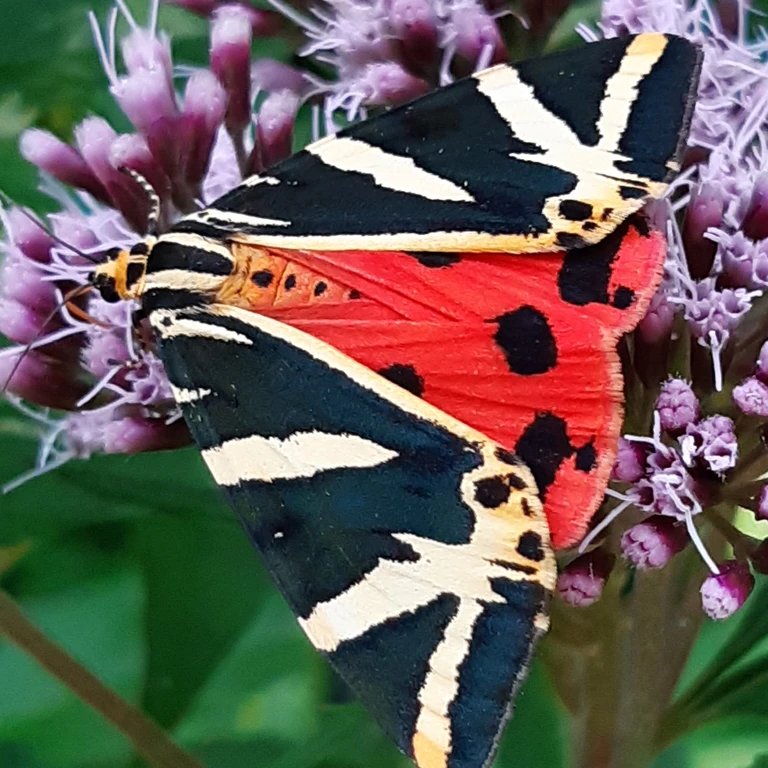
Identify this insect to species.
Euplagia quadripunctaria
